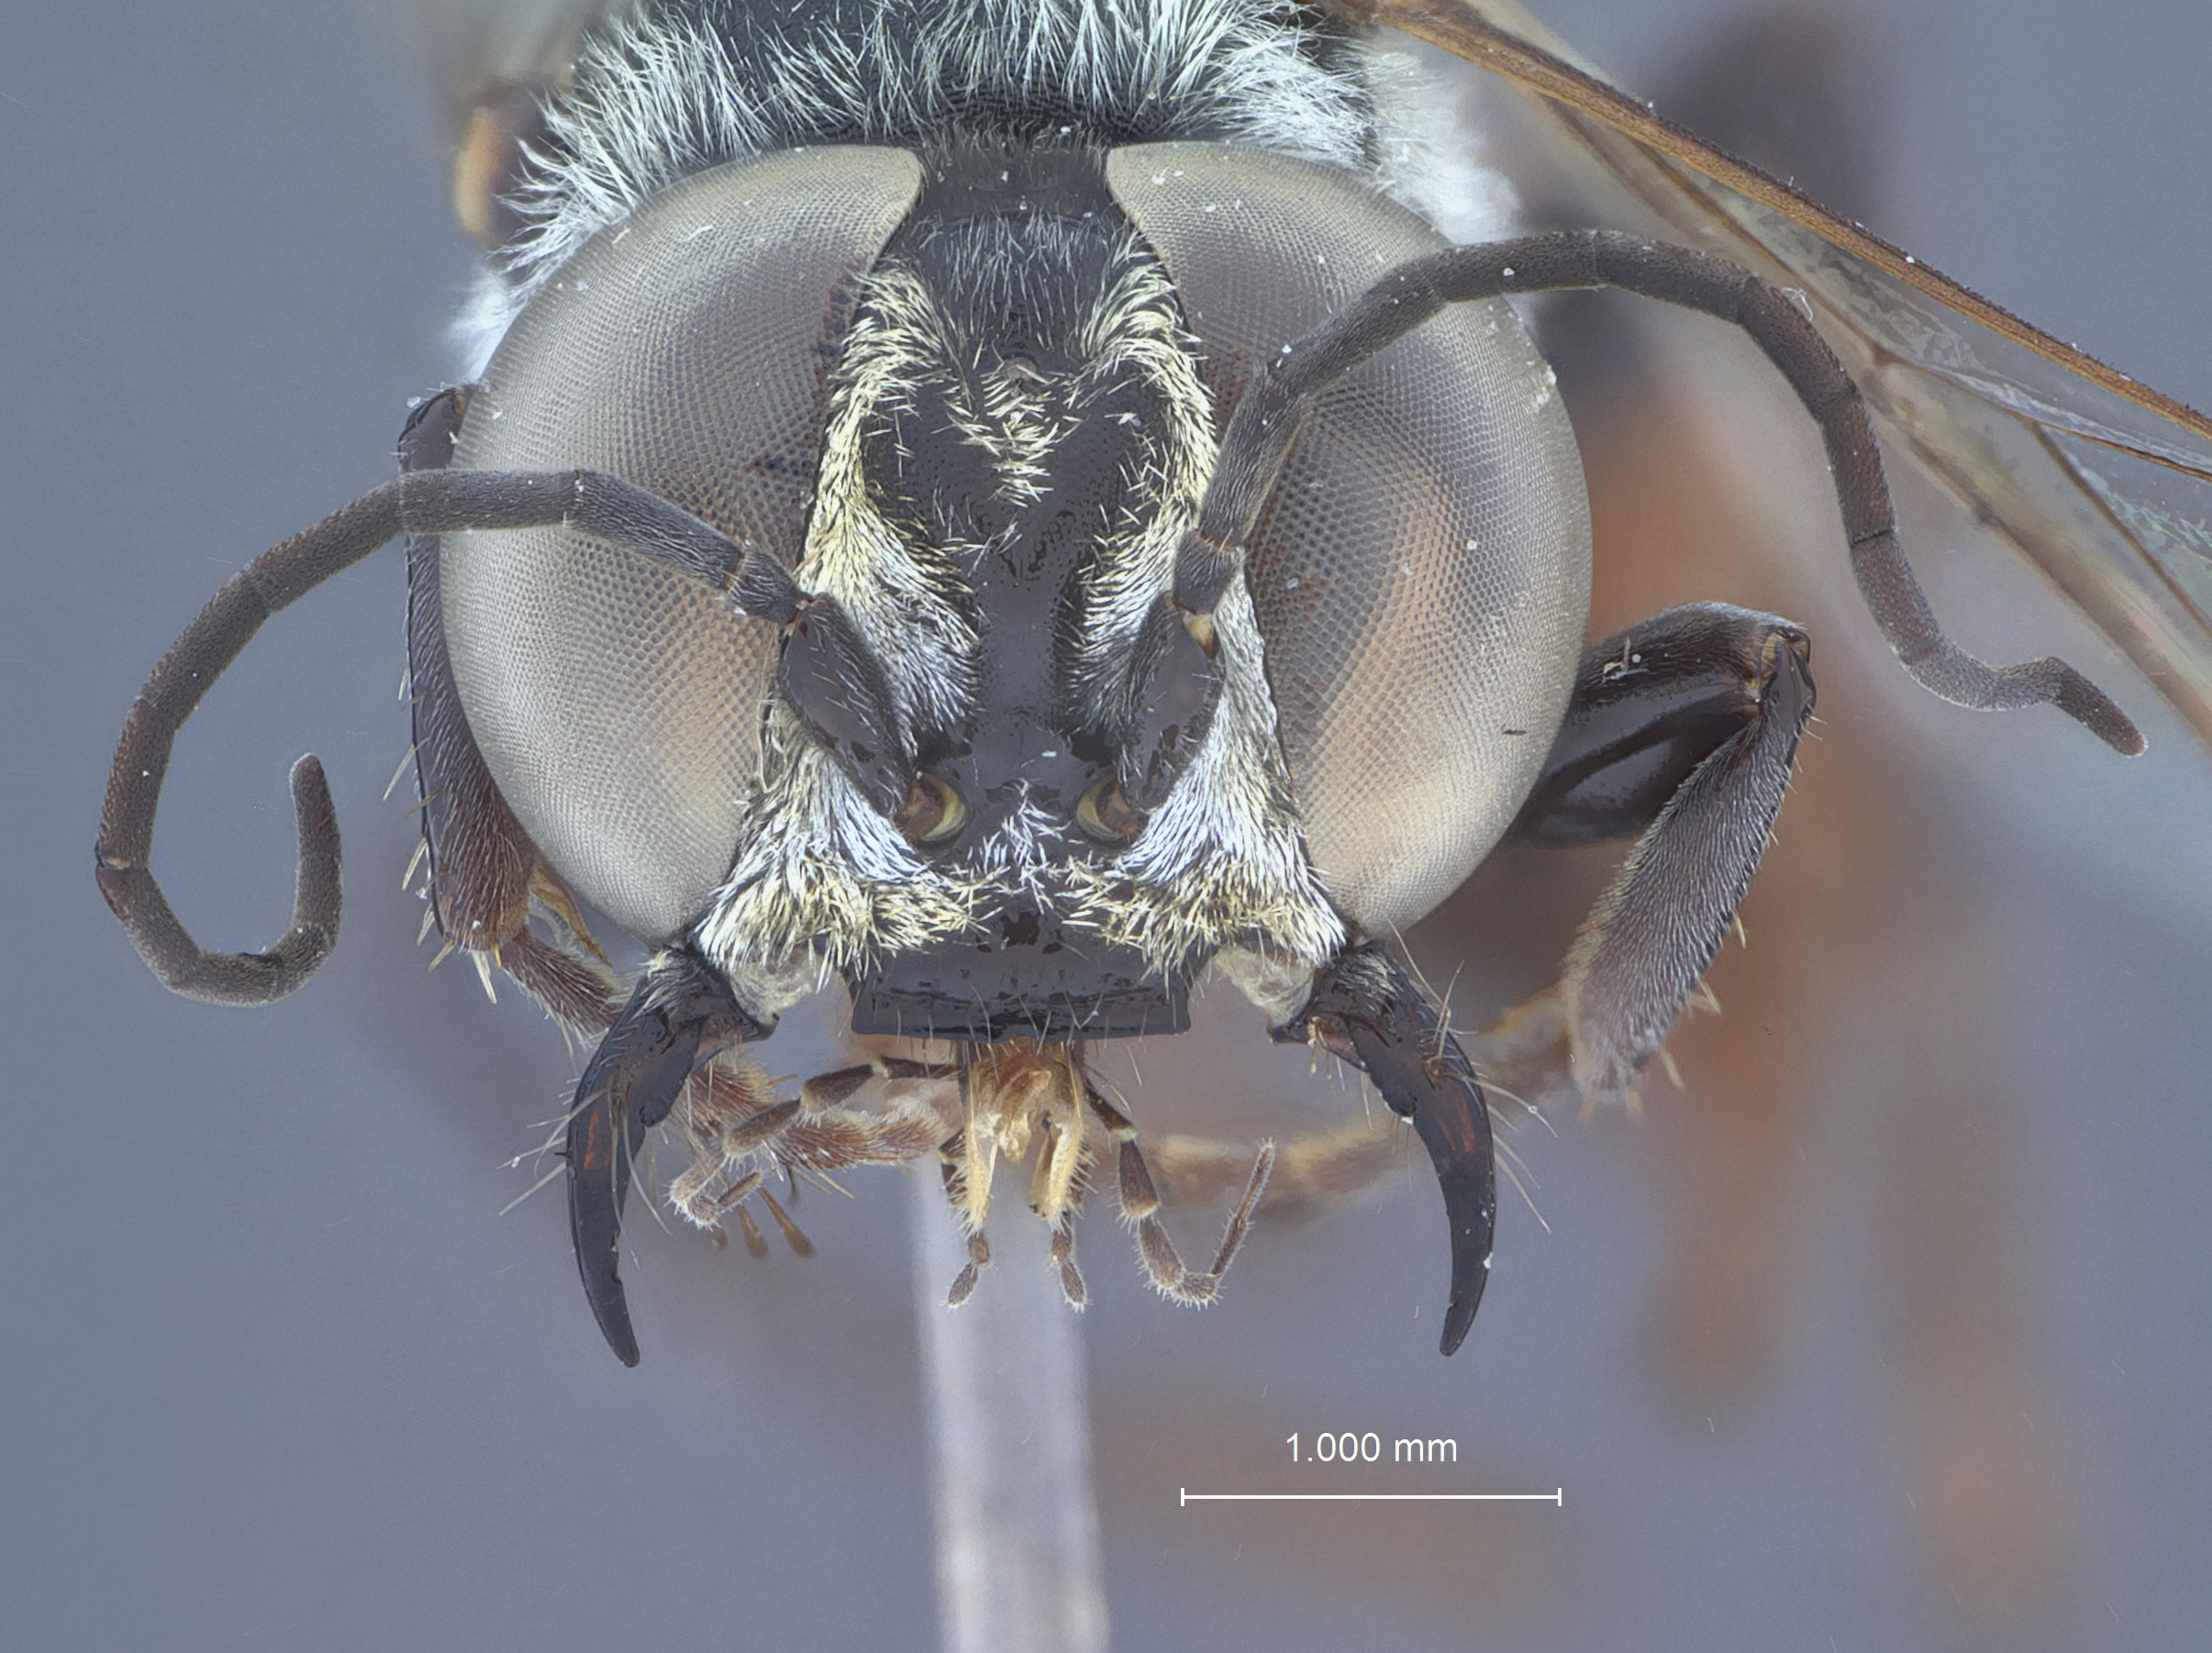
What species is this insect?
Kohliella anula
